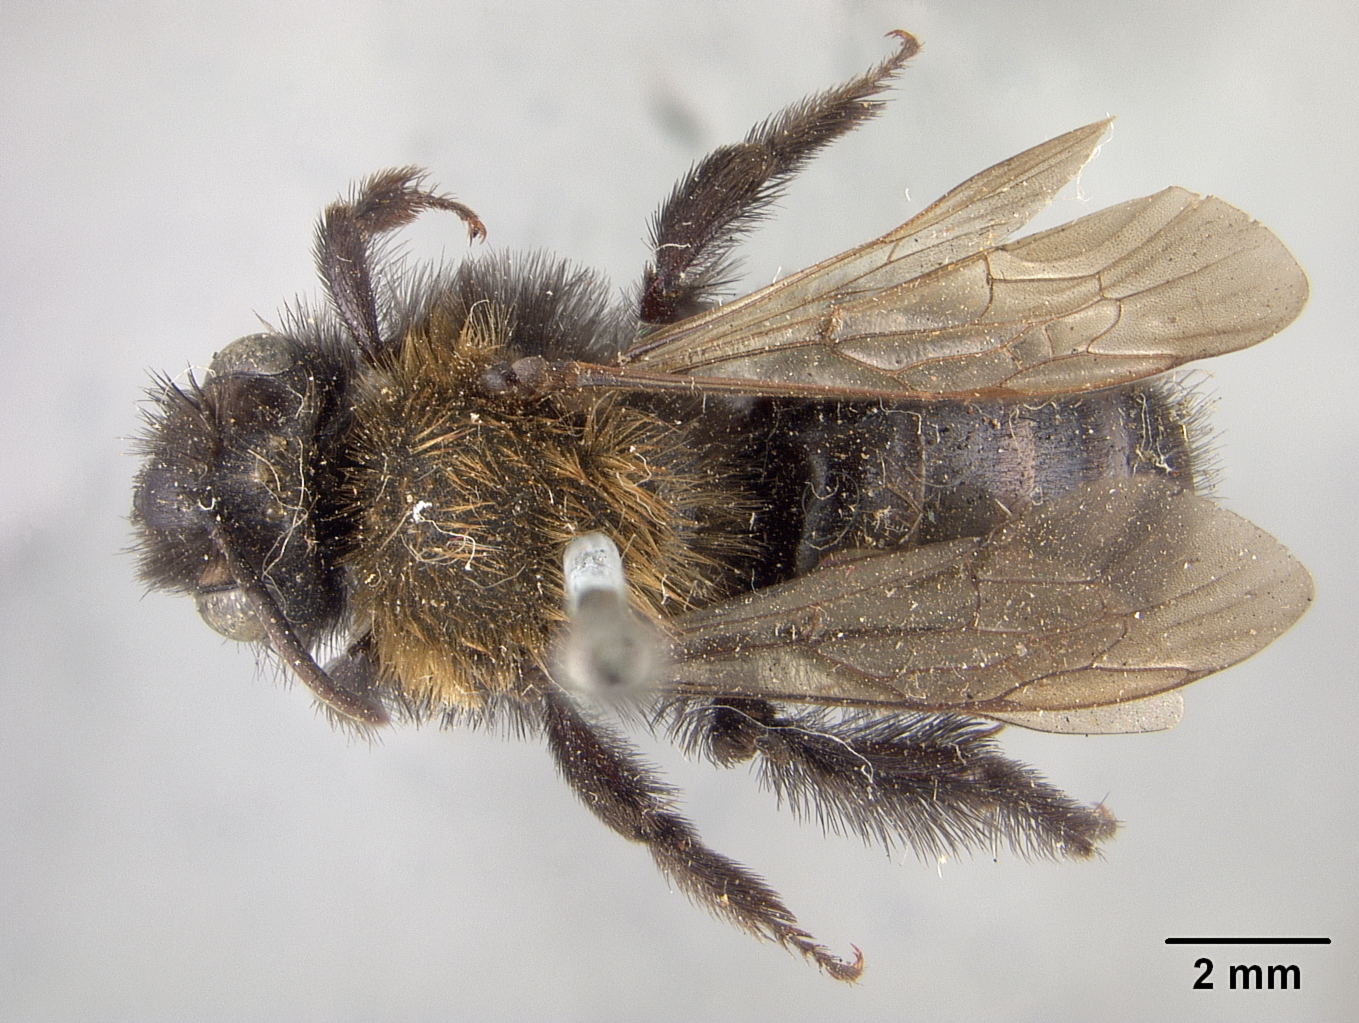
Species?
Andrena anograe
